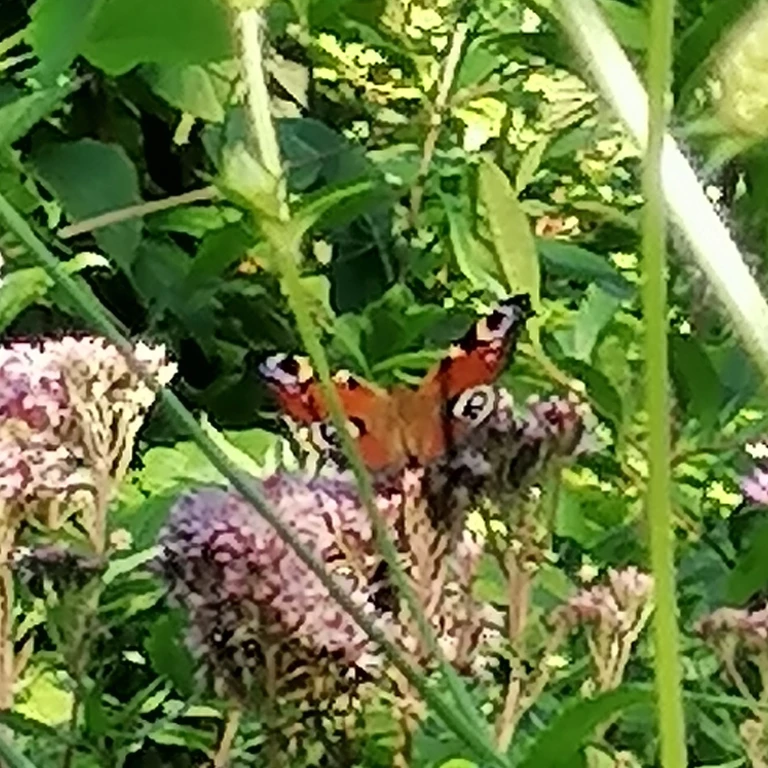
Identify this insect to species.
Aglais io
